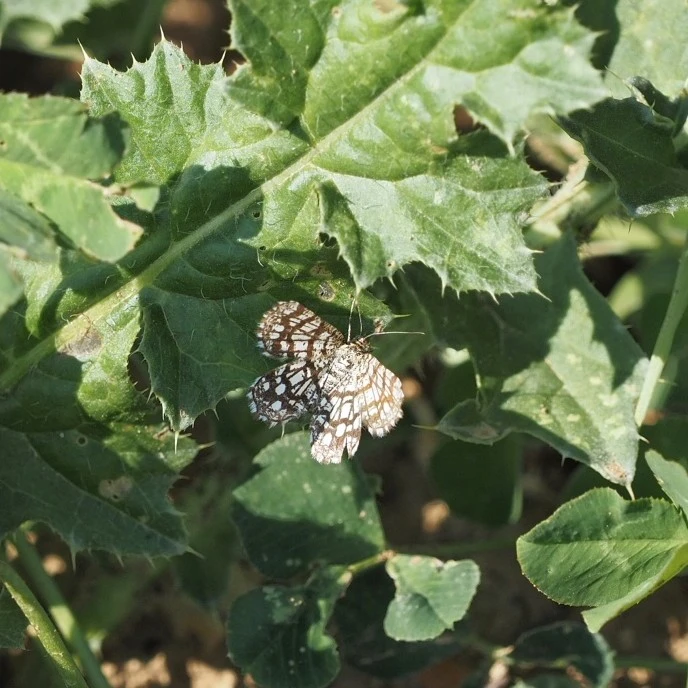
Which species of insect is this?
Chiasmia clathrata
